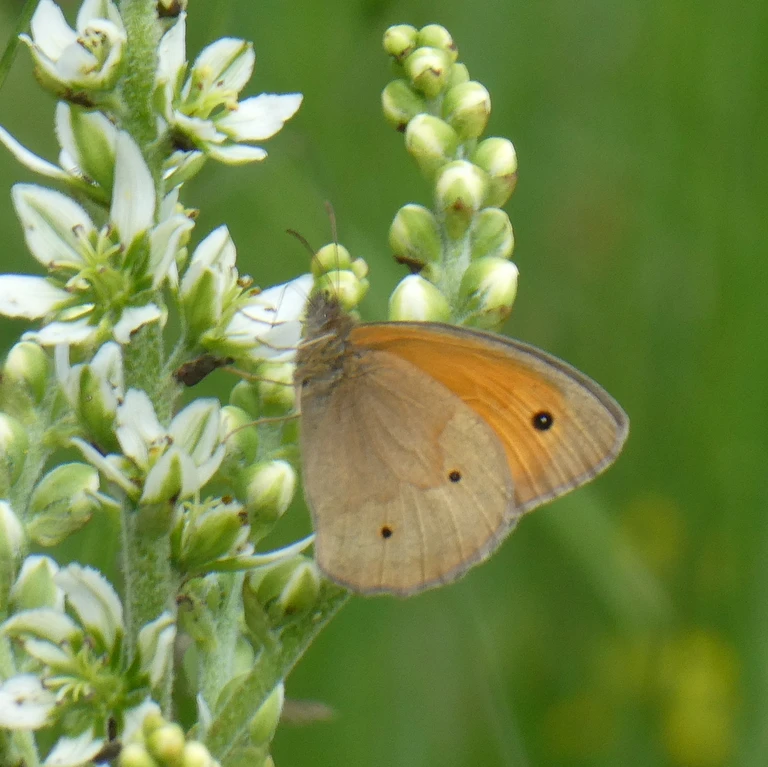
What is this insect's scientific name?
Maniola jurtina
